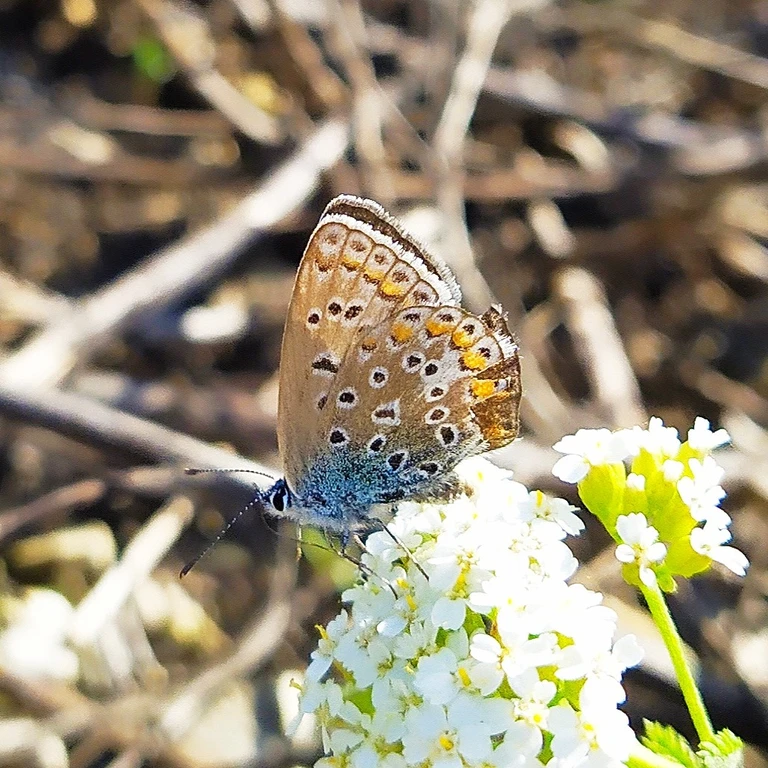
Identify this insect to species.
Polyommatus icarus
